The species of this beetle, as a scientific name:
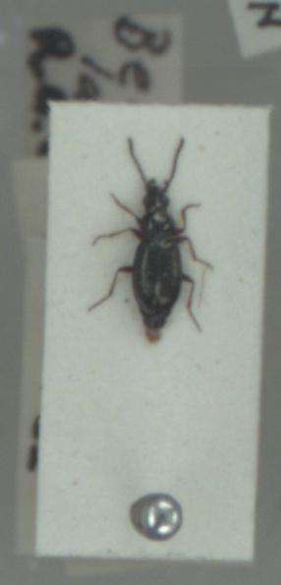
Bembidion lampros
